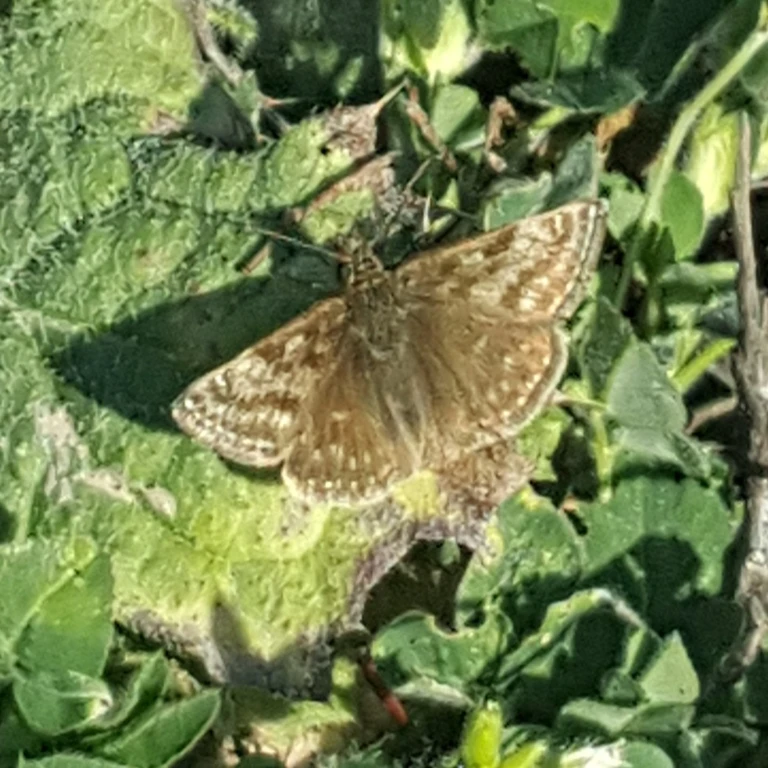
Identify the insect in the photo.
Erynnis tages
